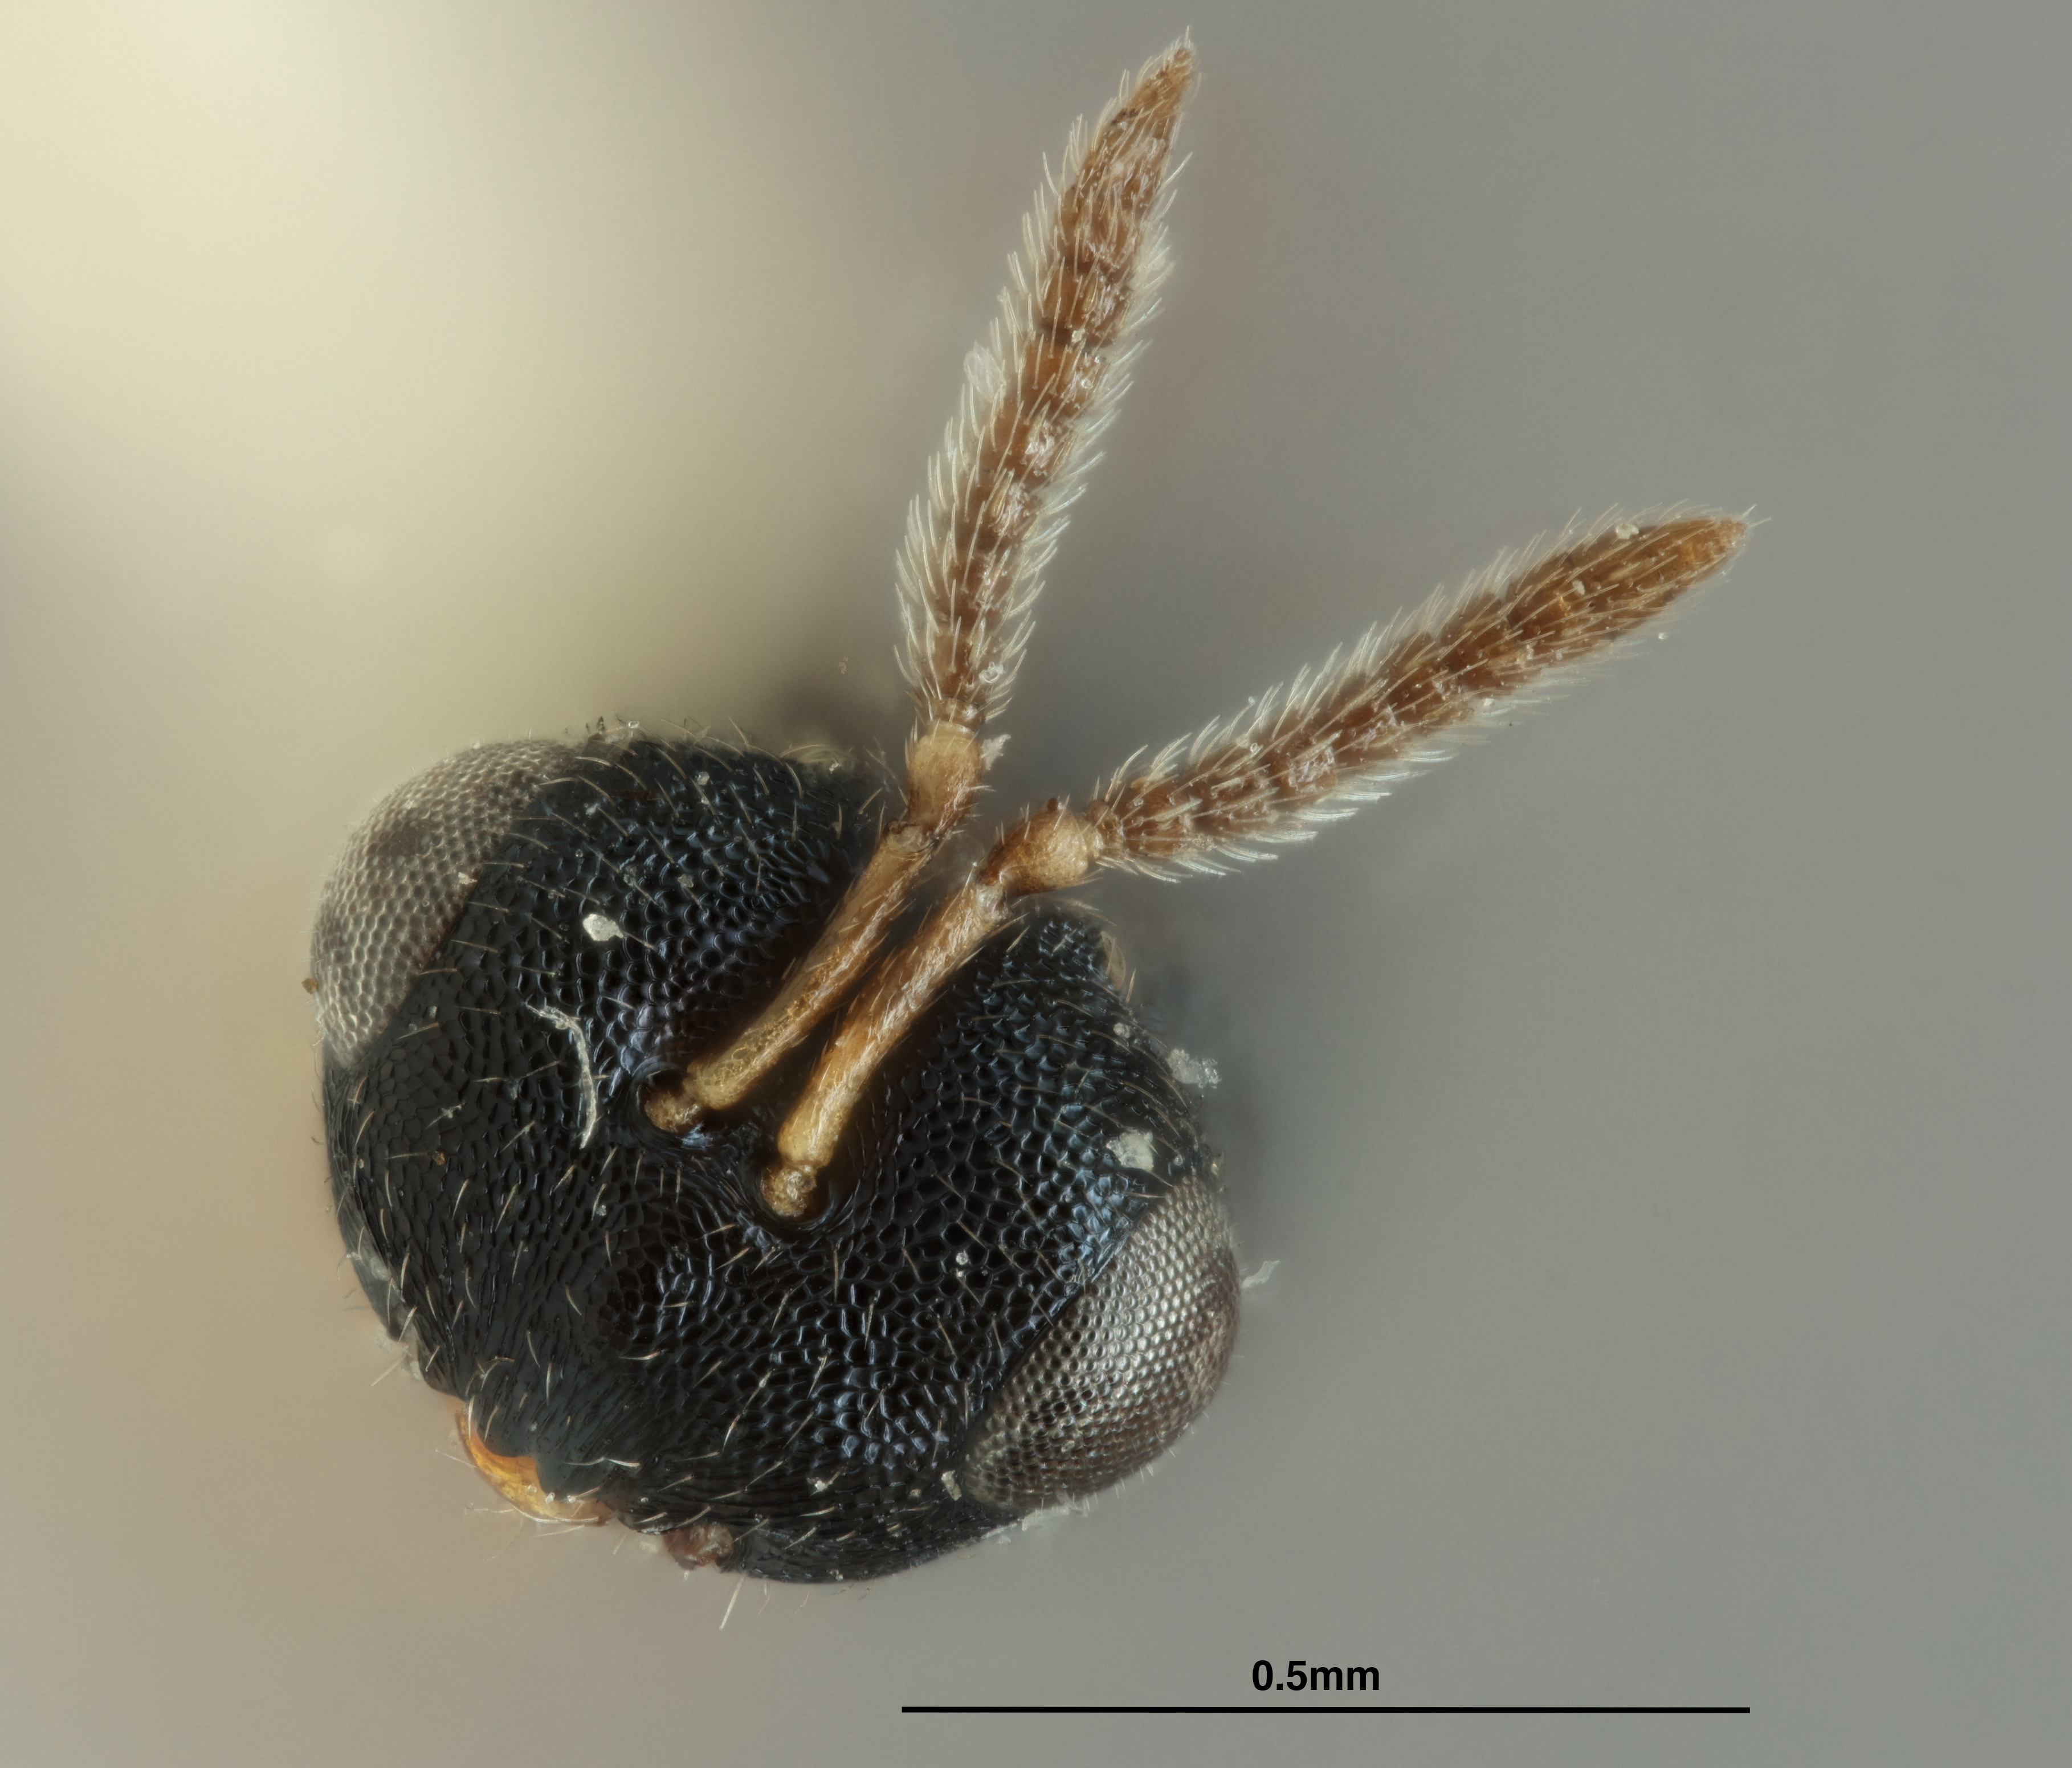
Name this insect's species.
Kratka circularis
